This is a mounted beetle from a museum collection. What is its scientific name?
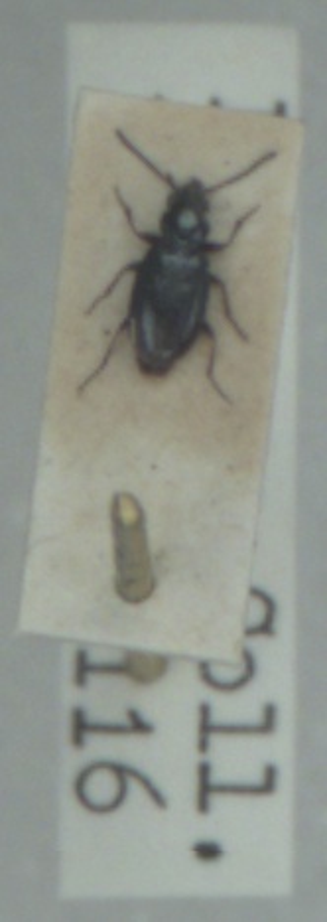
Bembidion minimum
